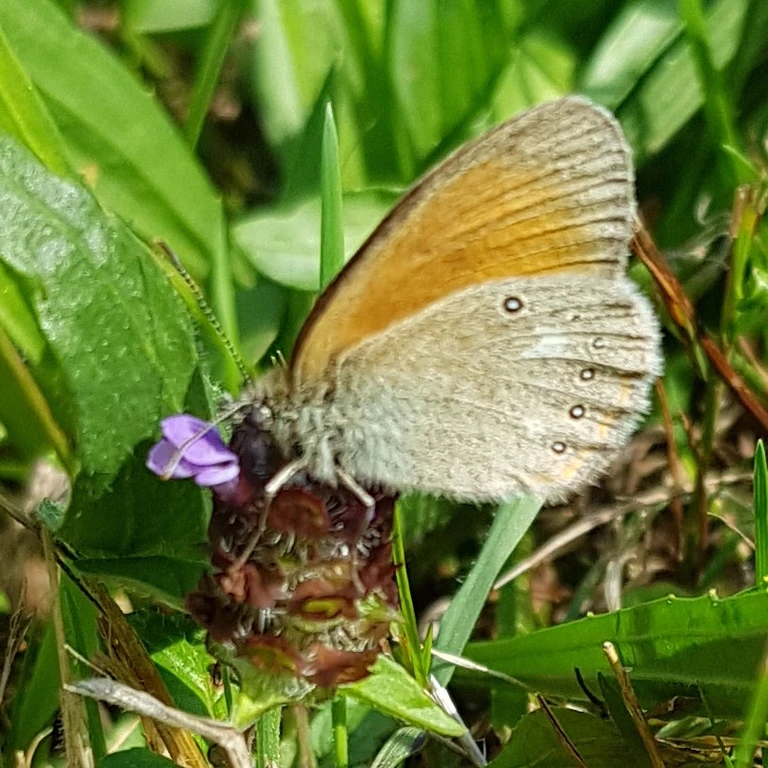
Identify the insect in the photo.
Coenonympha glycerion (also Coenonympha iphis)
